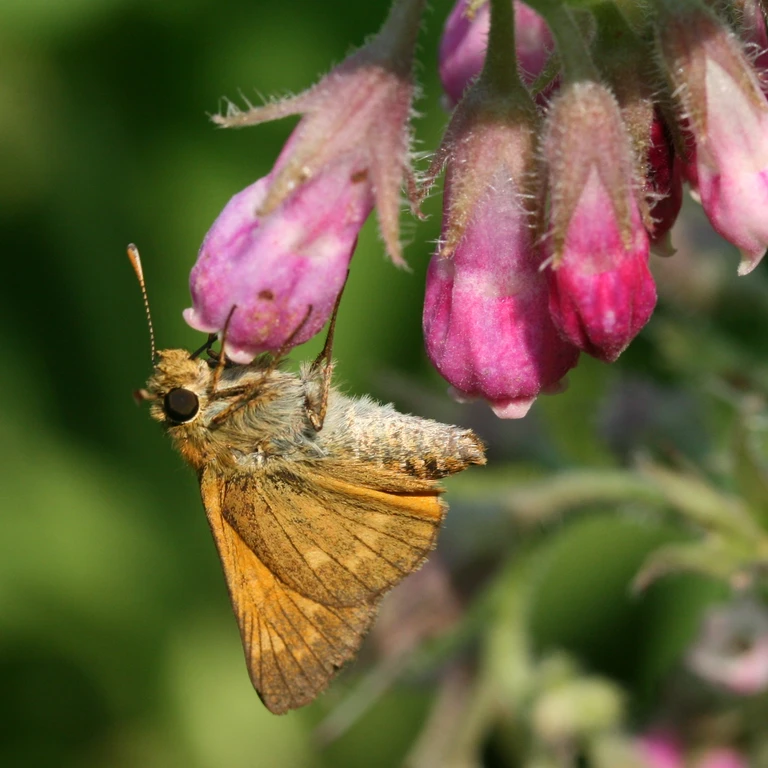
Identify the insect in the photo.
Ochlodes sylvanus (also Ochlodes venata)
